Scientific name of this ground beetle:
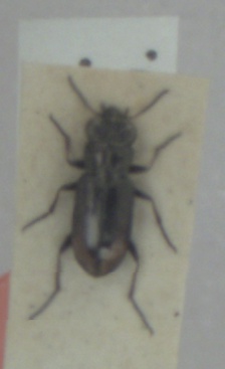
Notiophilus biguttatus
